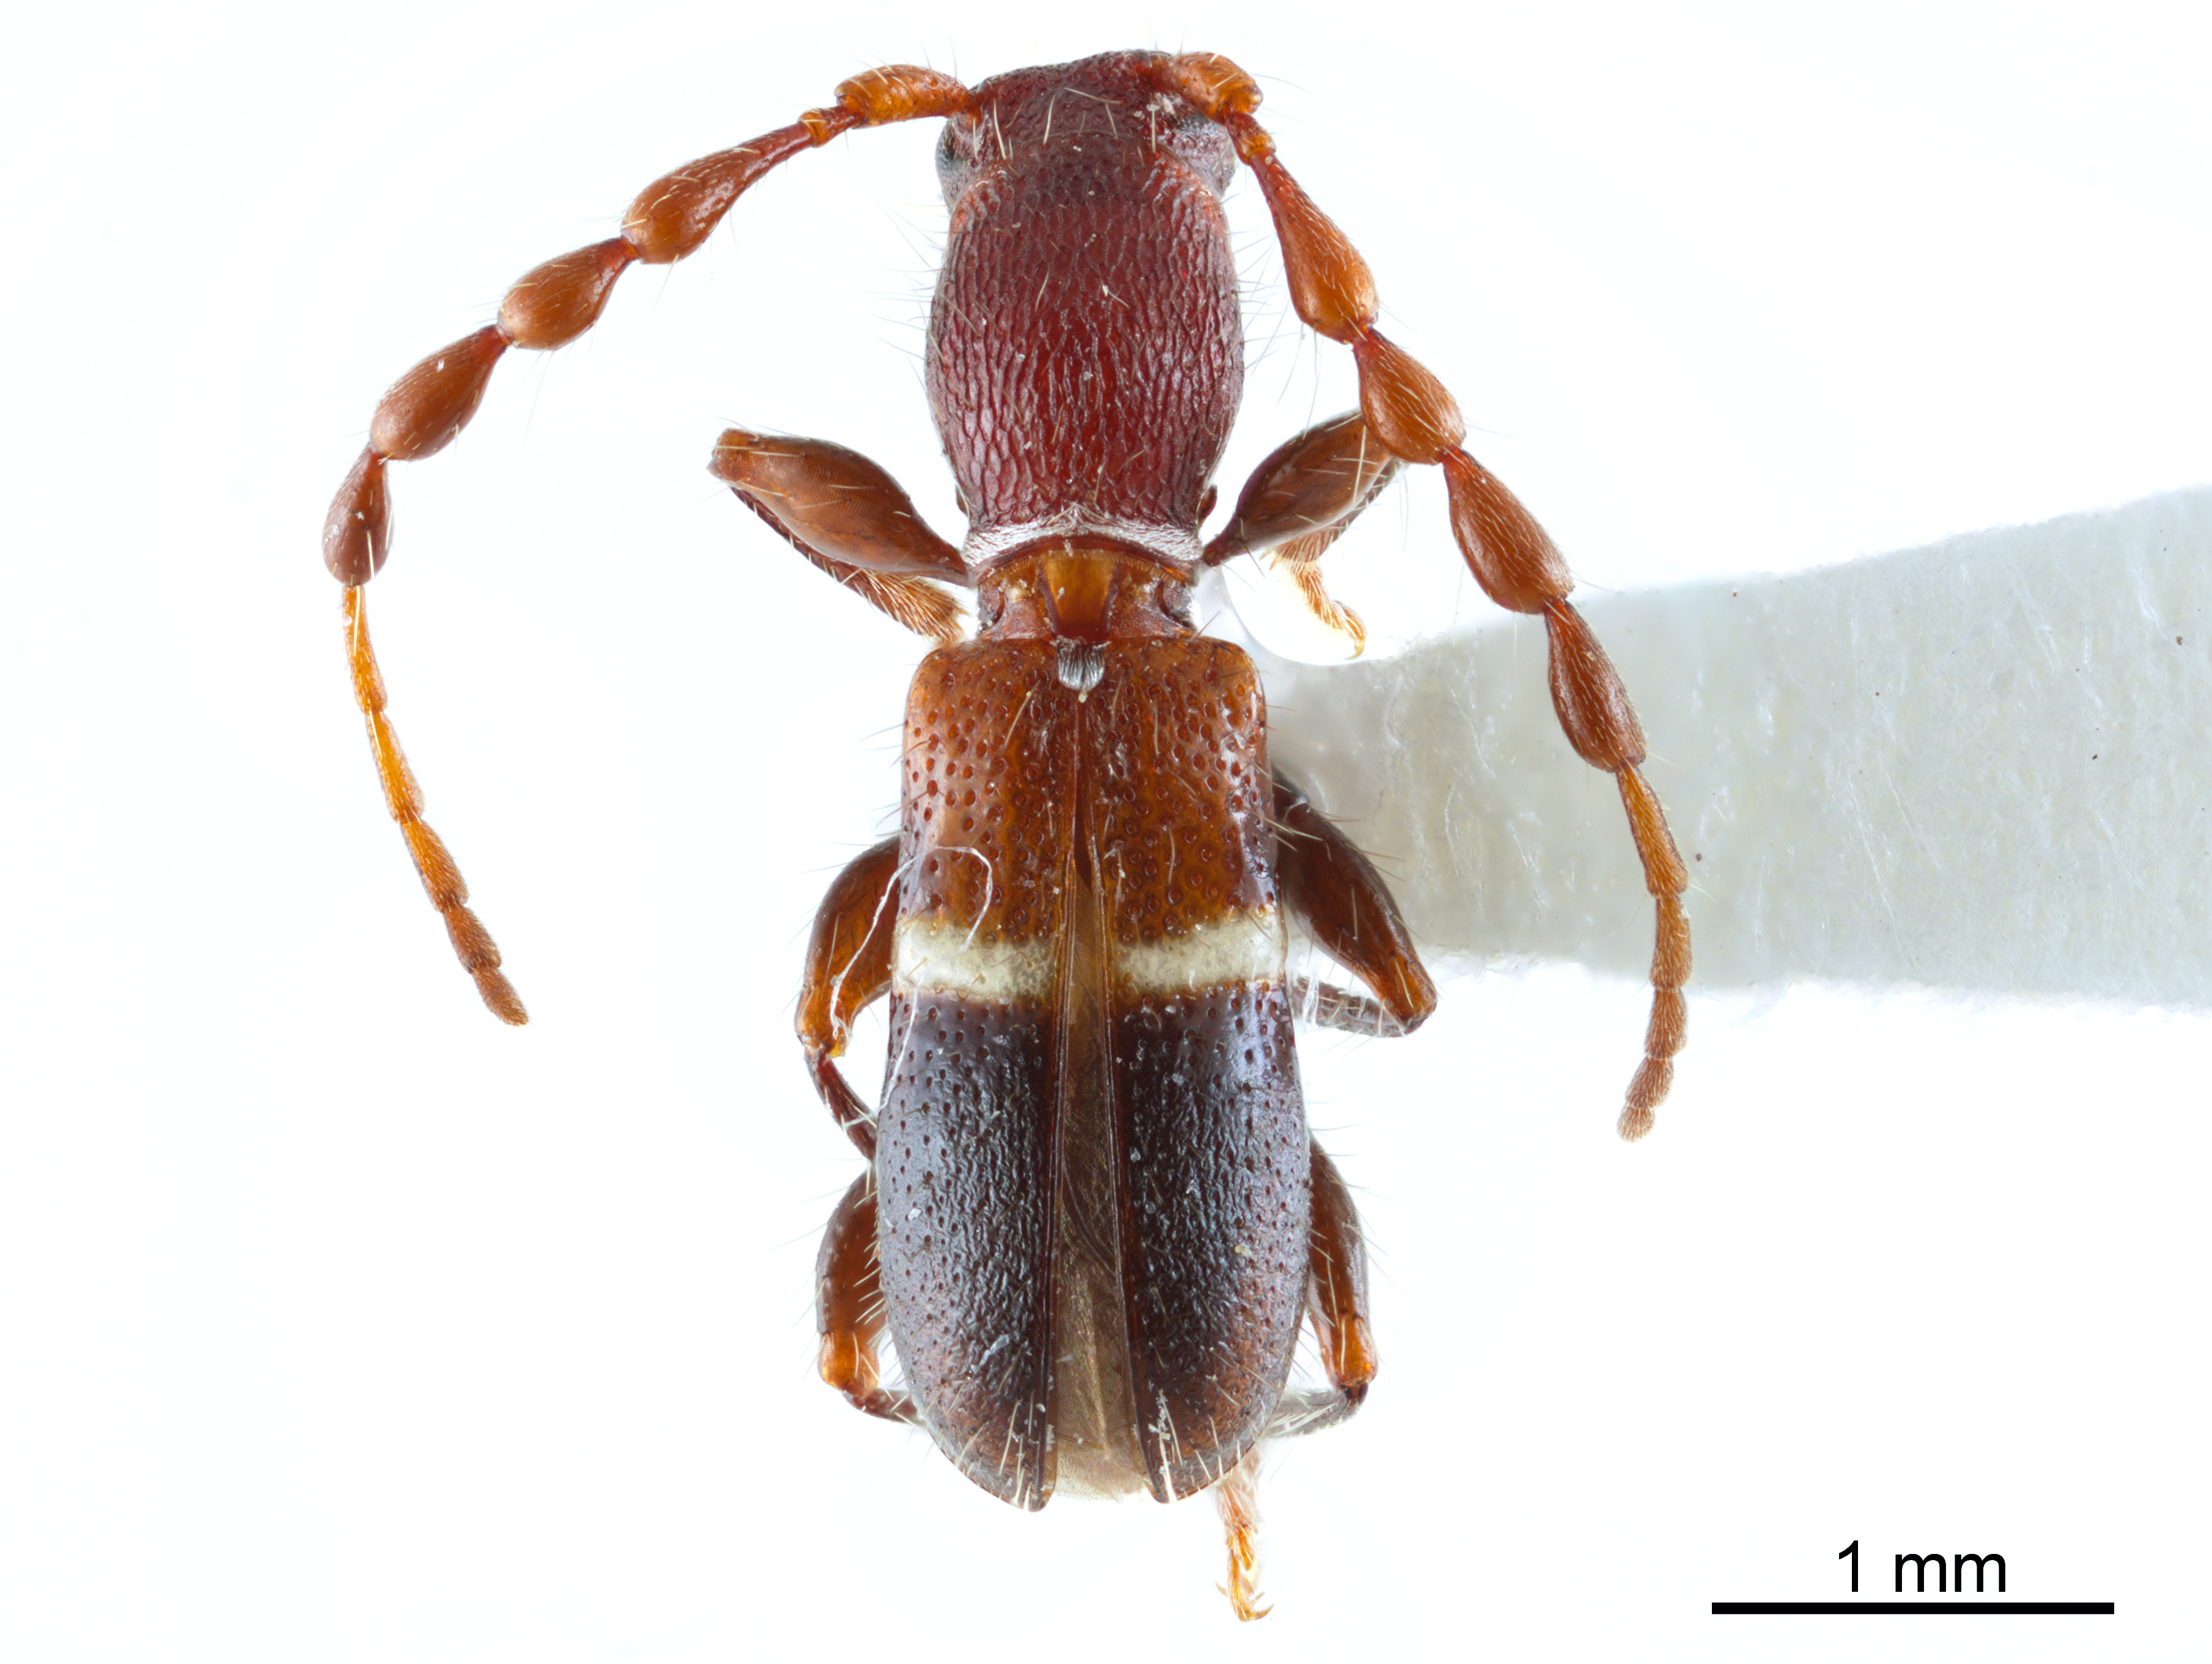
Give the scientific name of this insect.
Tetranodus niveicollis
